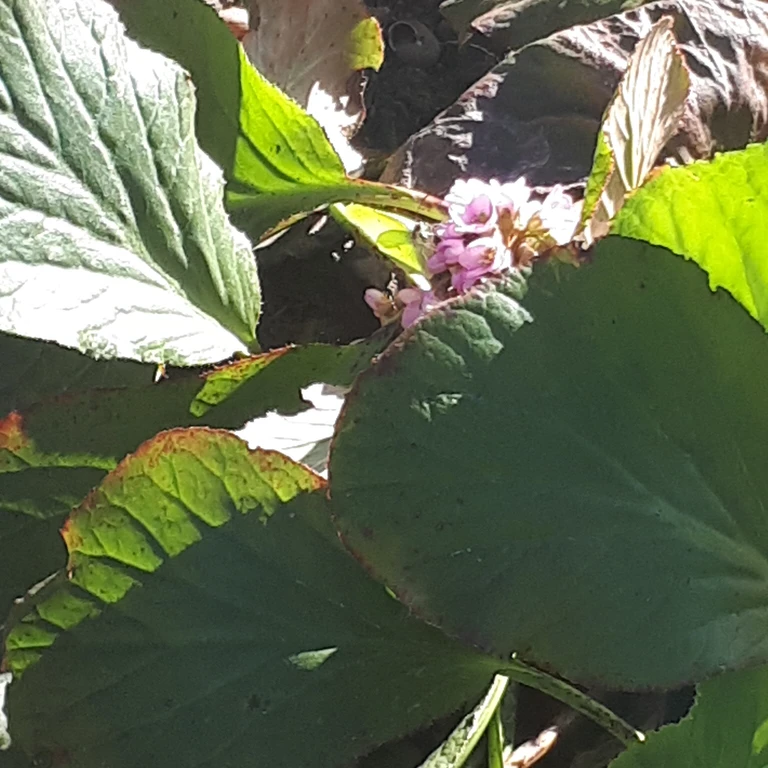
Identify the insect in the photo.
Gonepteryx rhamni
